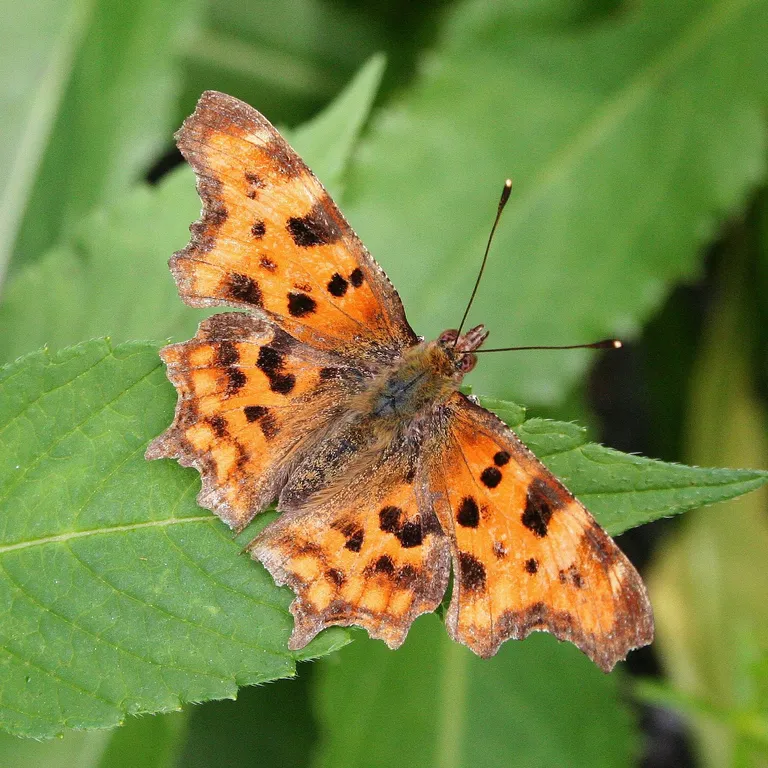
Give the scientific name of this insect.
Polygonia c-album
